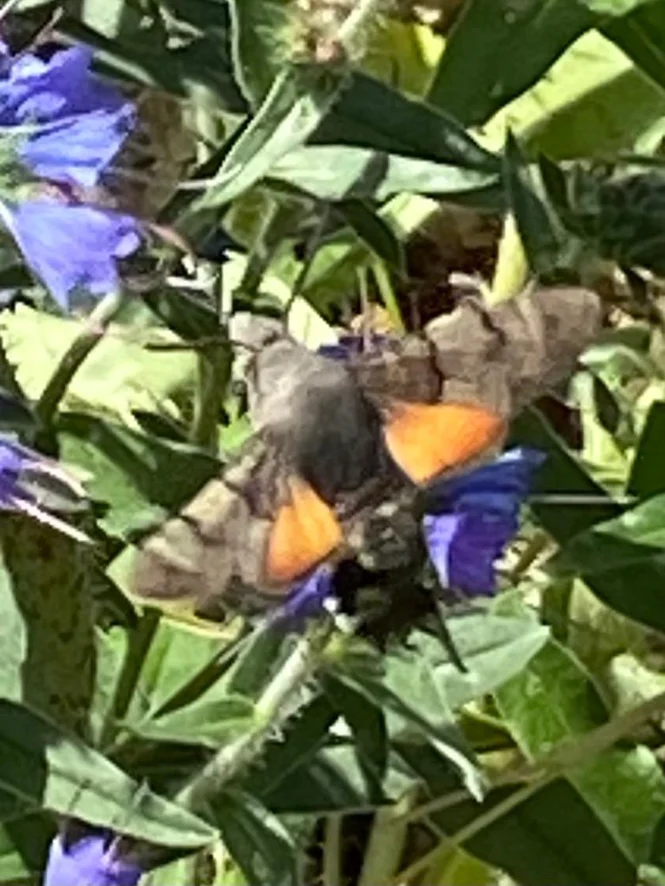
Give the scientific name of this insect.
Macroglossum stellatarum
